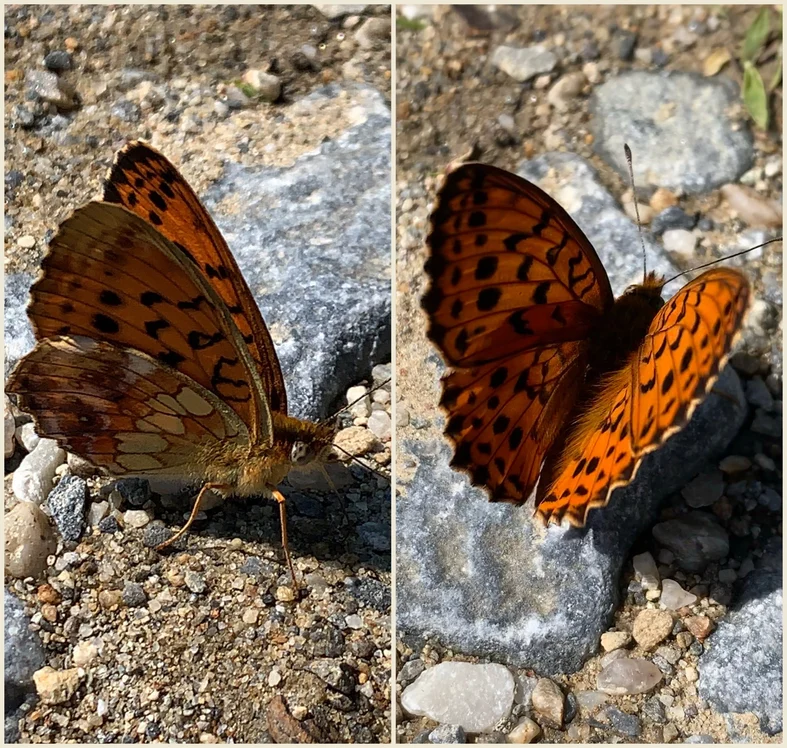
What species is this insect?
Brenthis daphne
